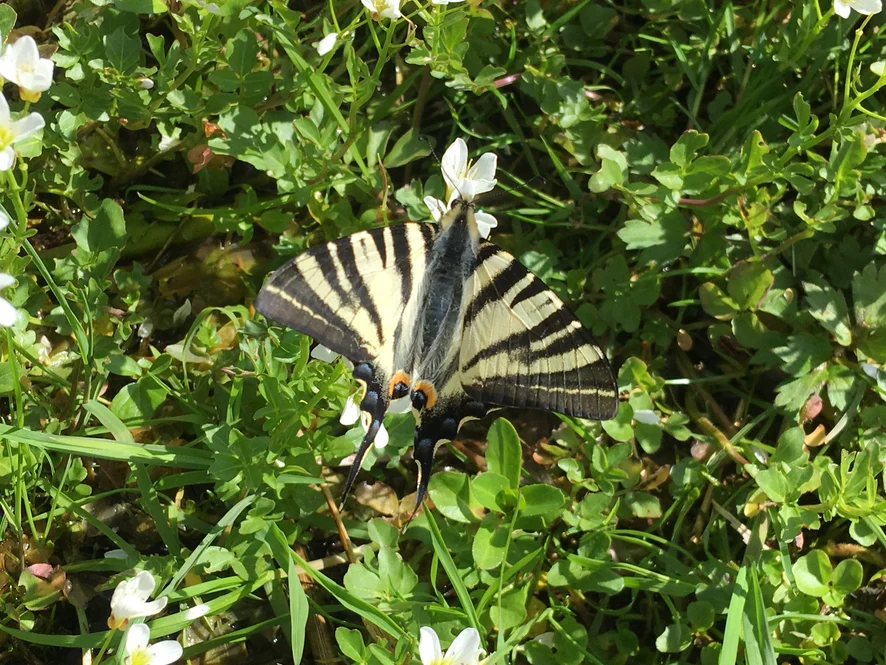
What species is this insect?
Iphiclides podalirius
